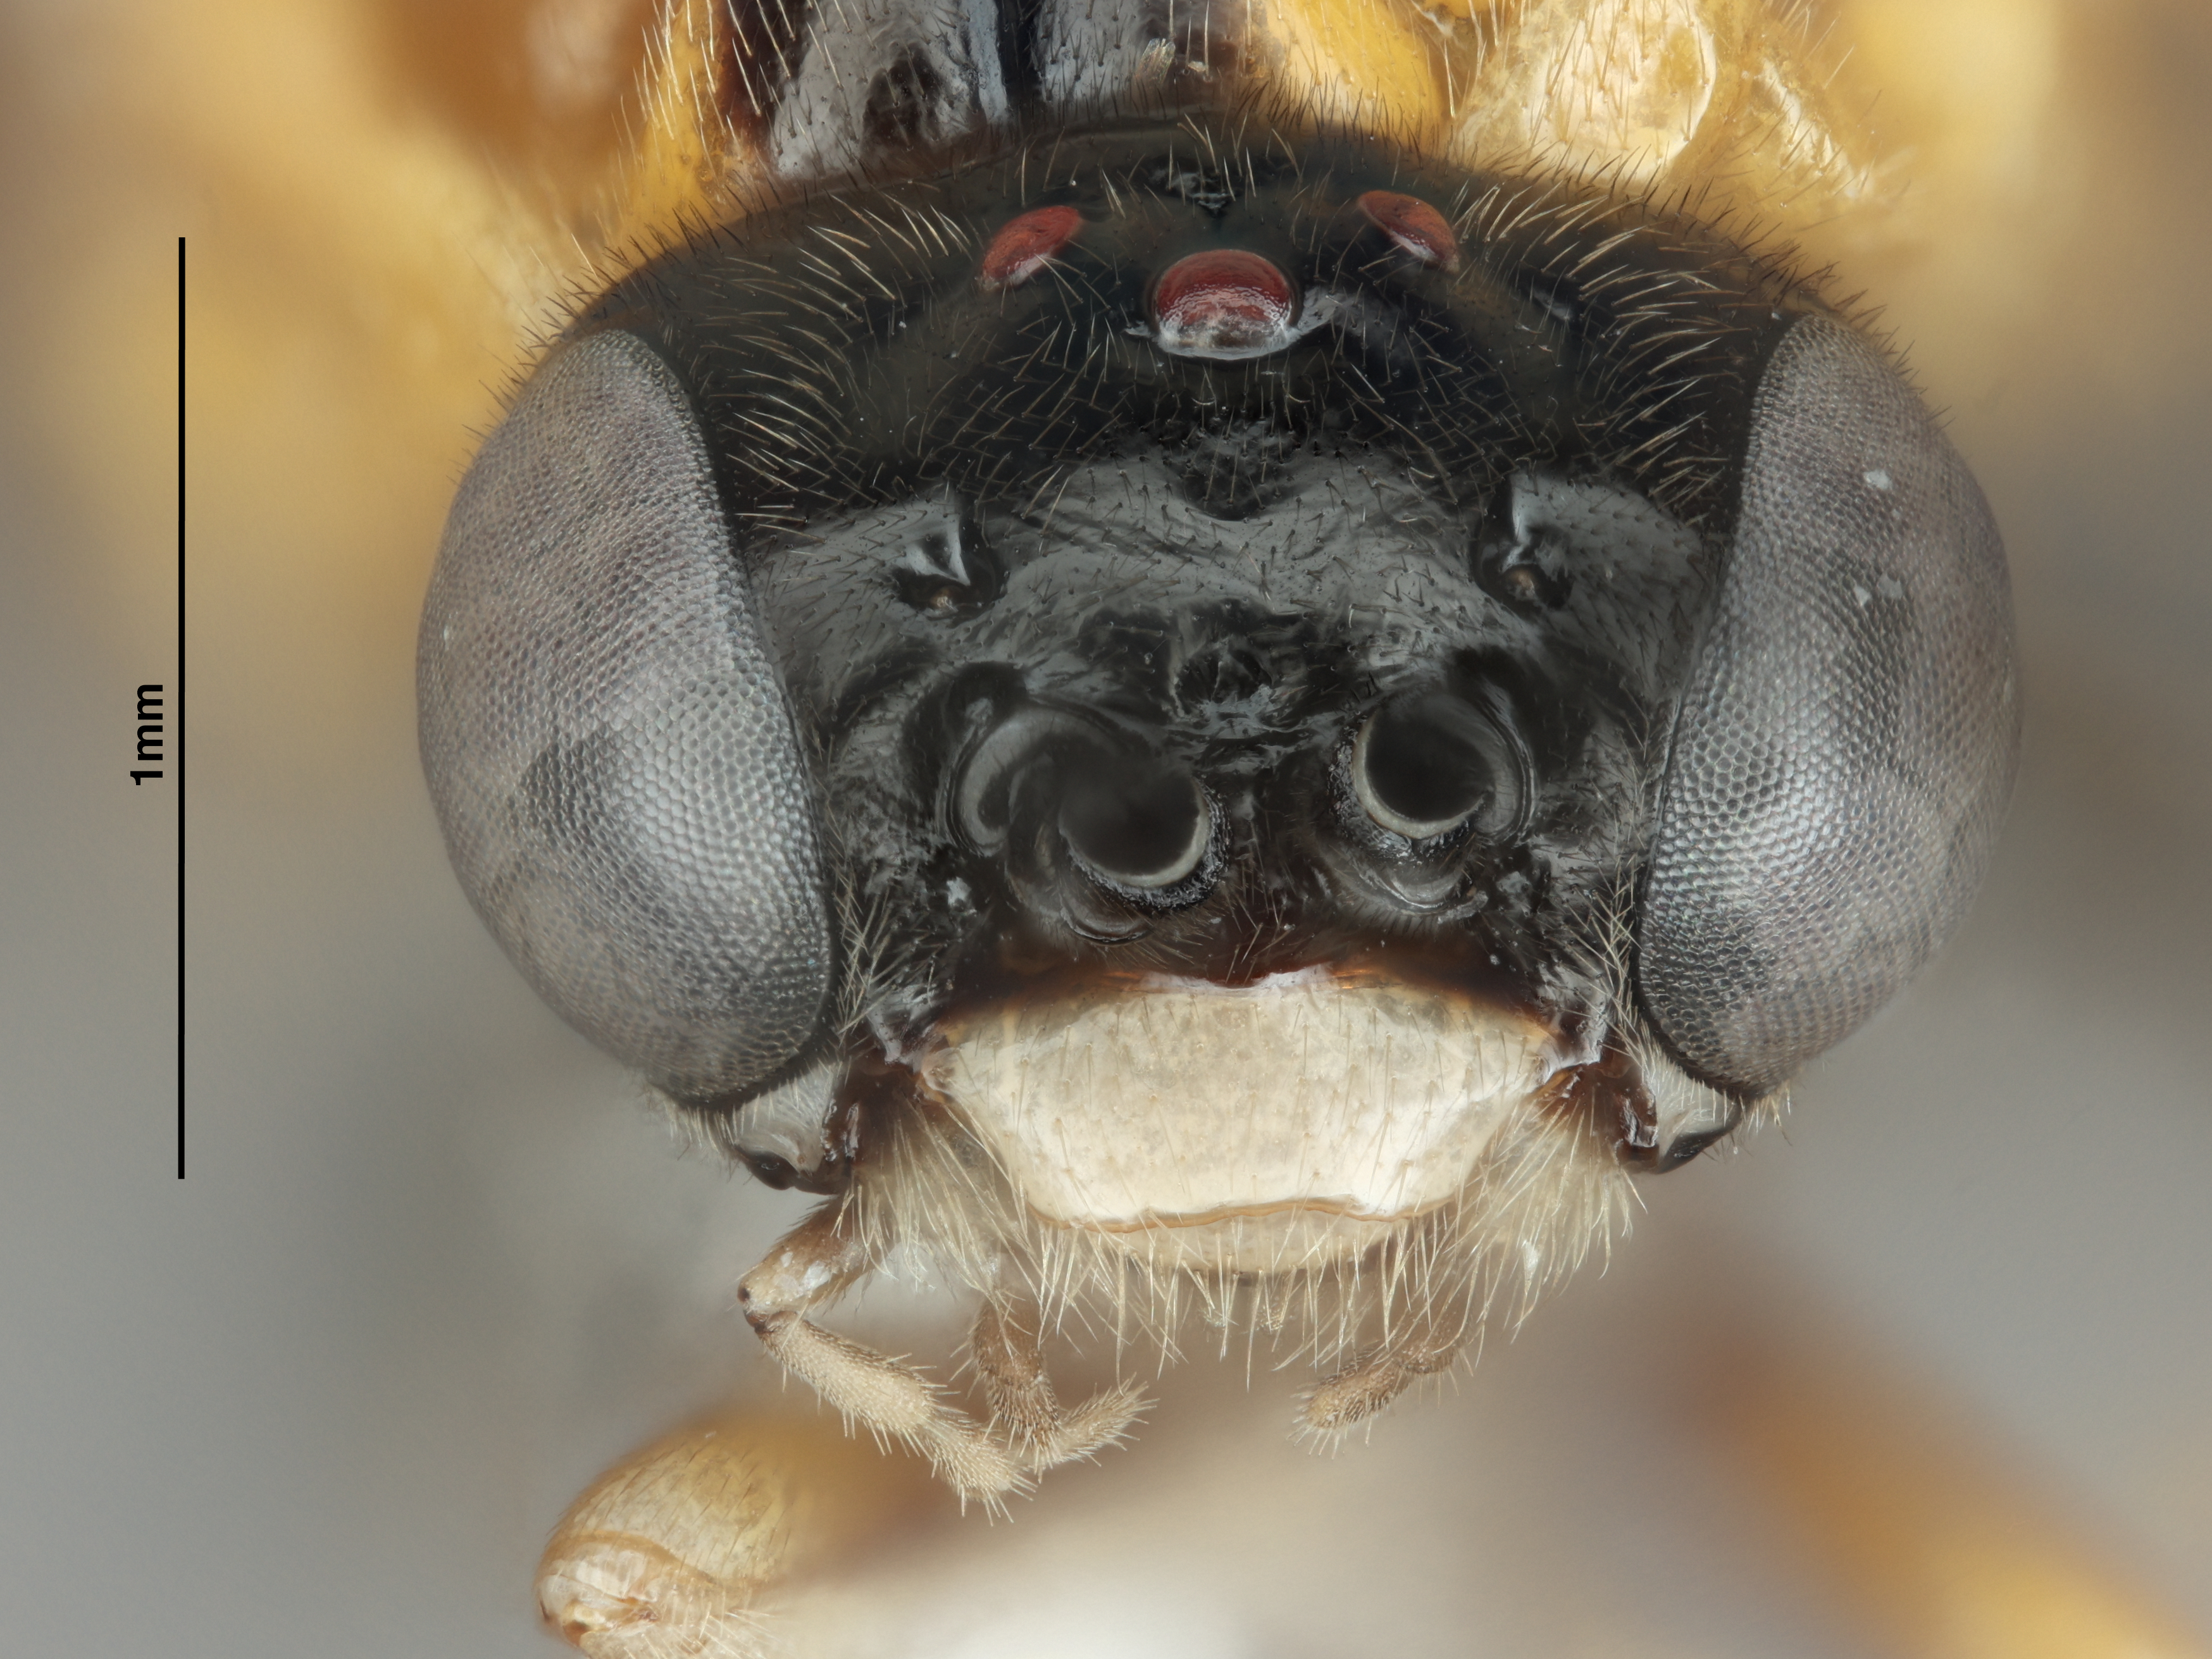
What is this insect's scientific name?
Eustromboceros alboclypea
